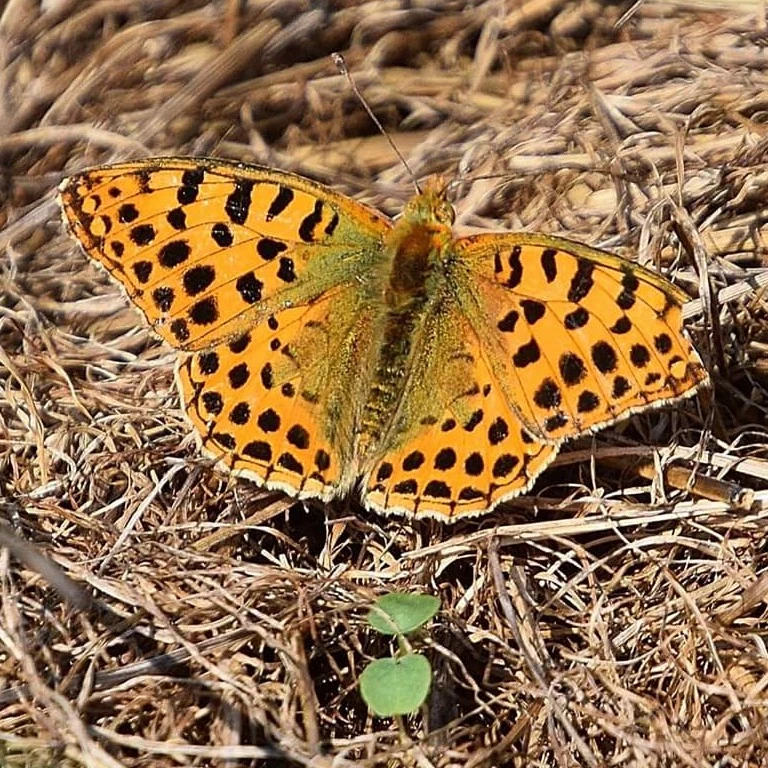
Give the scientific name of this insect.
Issoria lathonia
